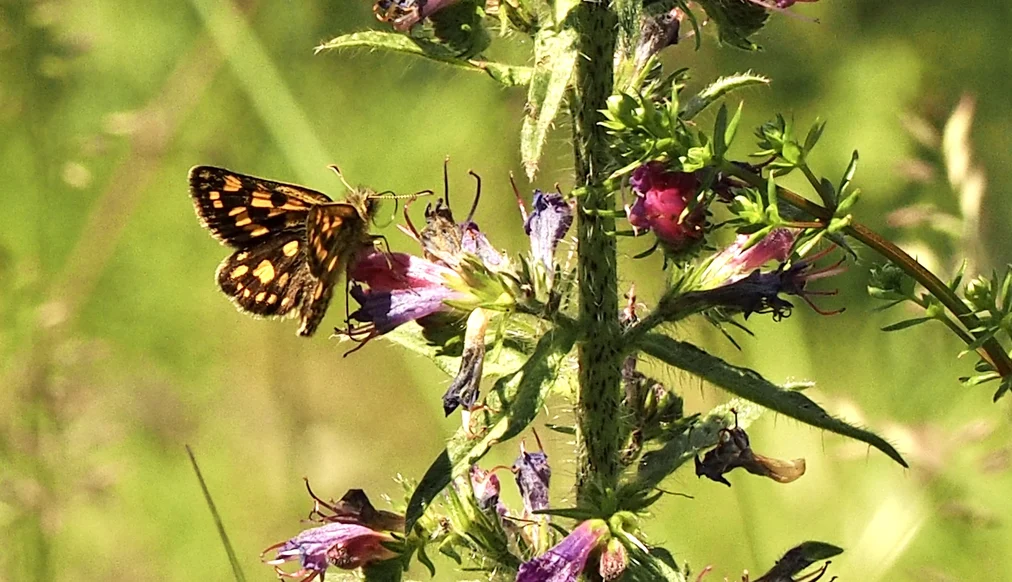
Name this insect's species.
Carterocephalus palaemon
